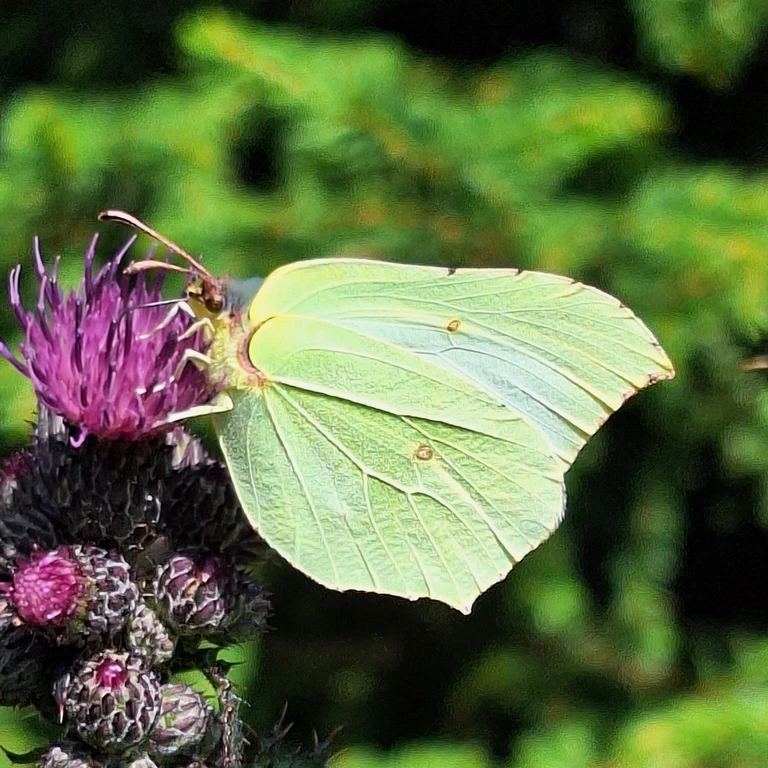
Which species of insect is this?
Gonepteryx rhamni
